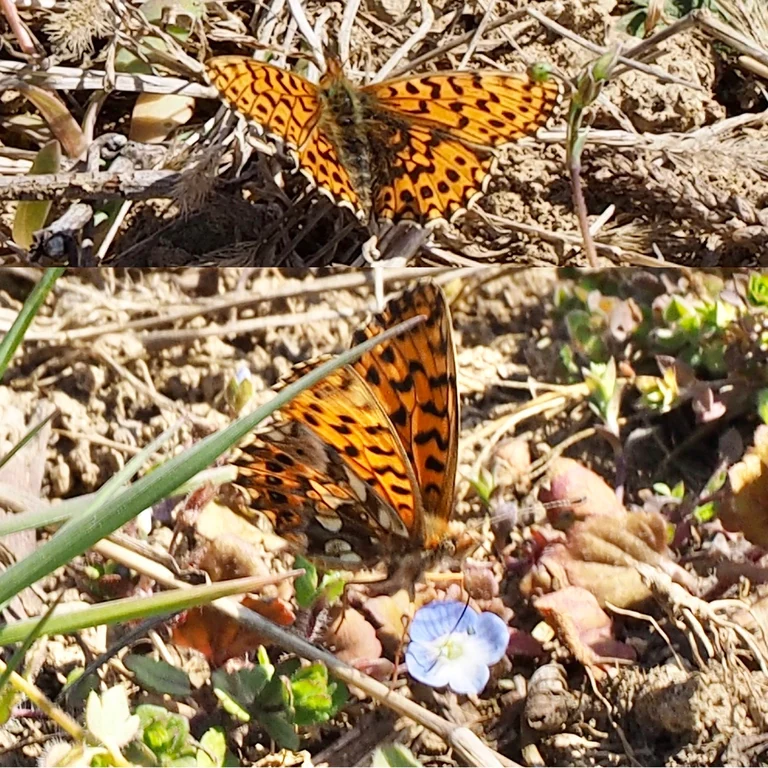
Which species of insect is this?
Boloria dia
